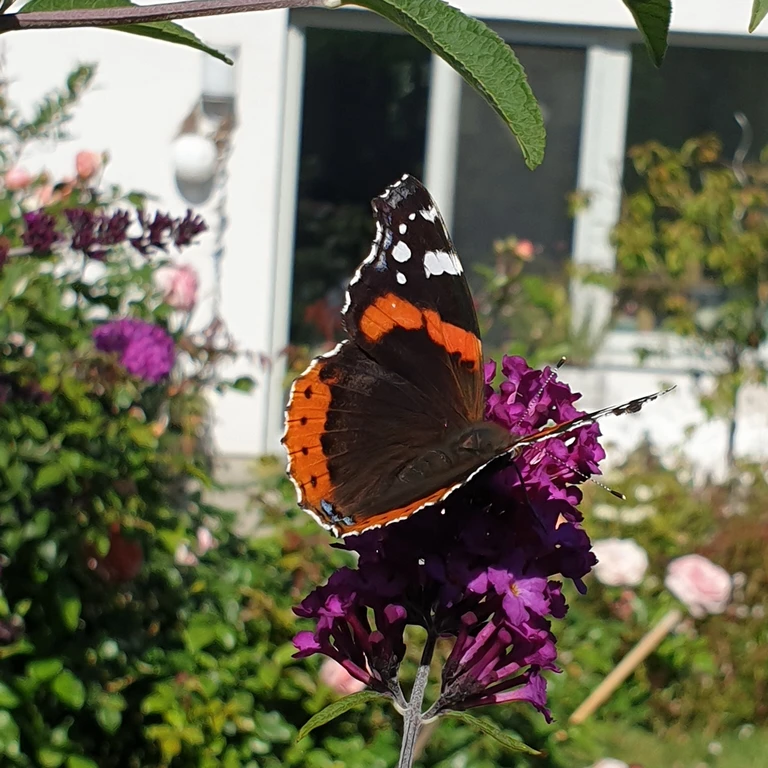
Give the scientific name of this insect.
Vanessa atalanta
